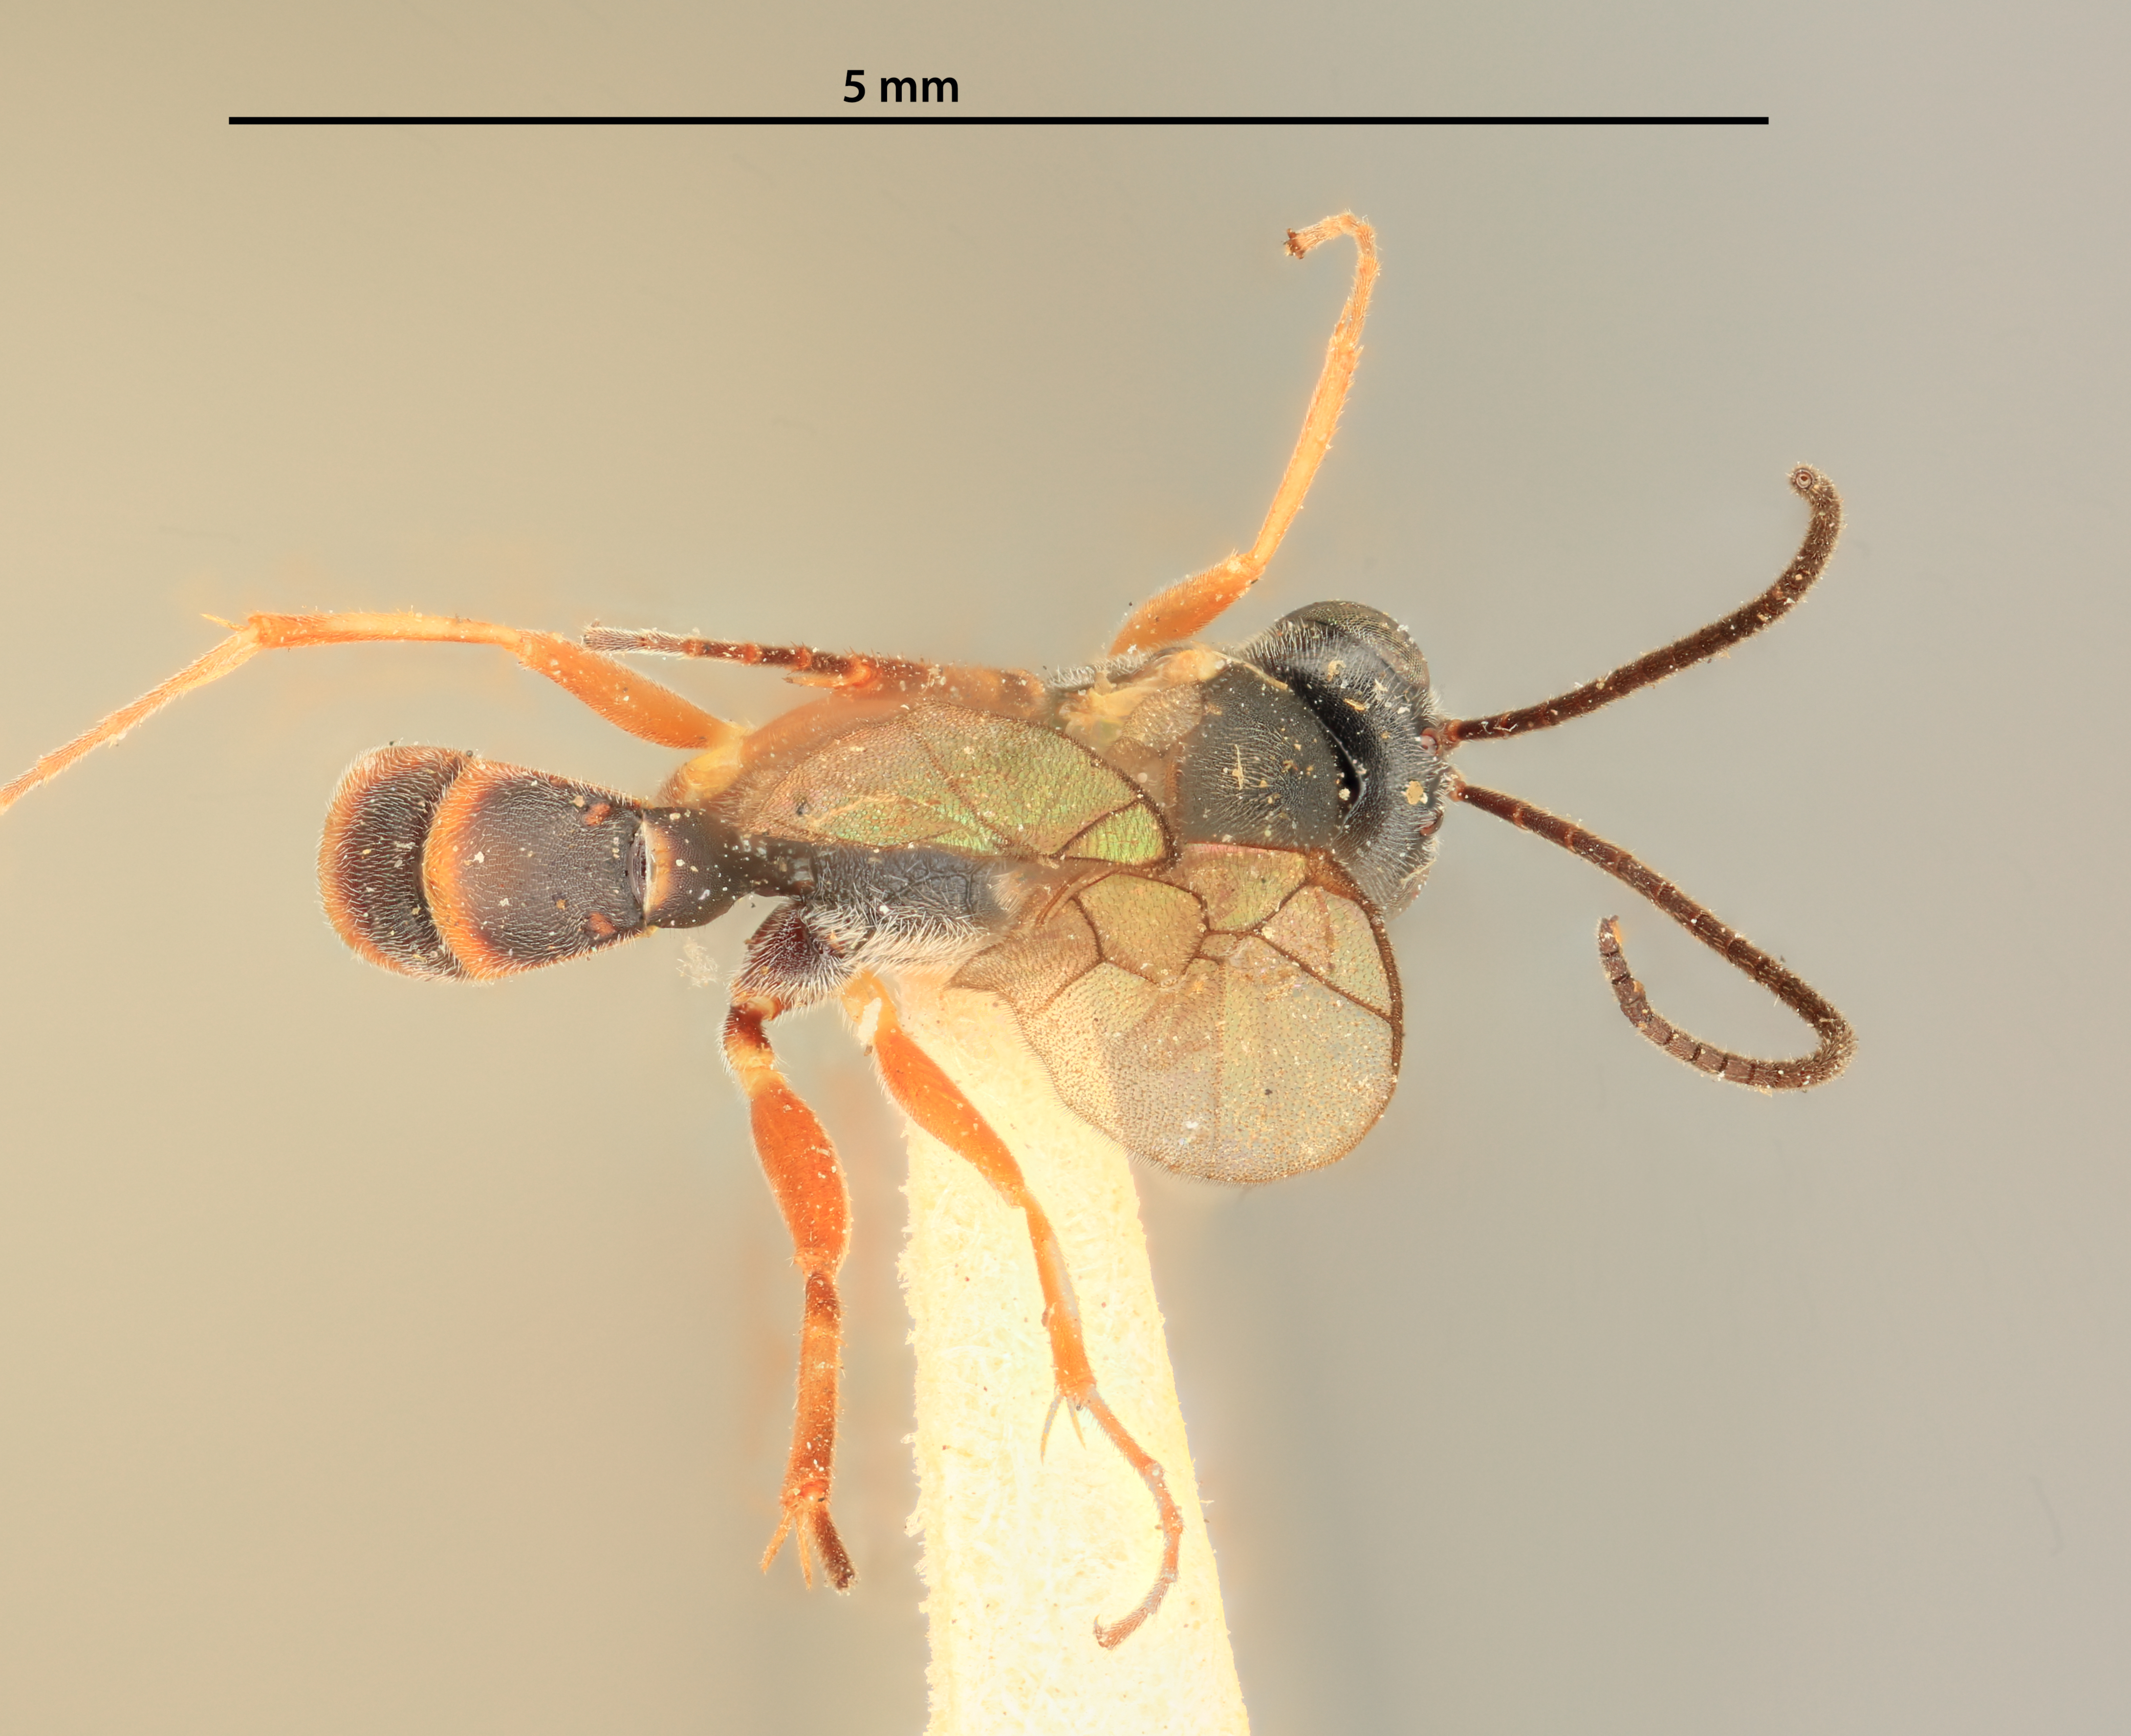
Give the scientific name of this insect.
Limnerium prodeniae
